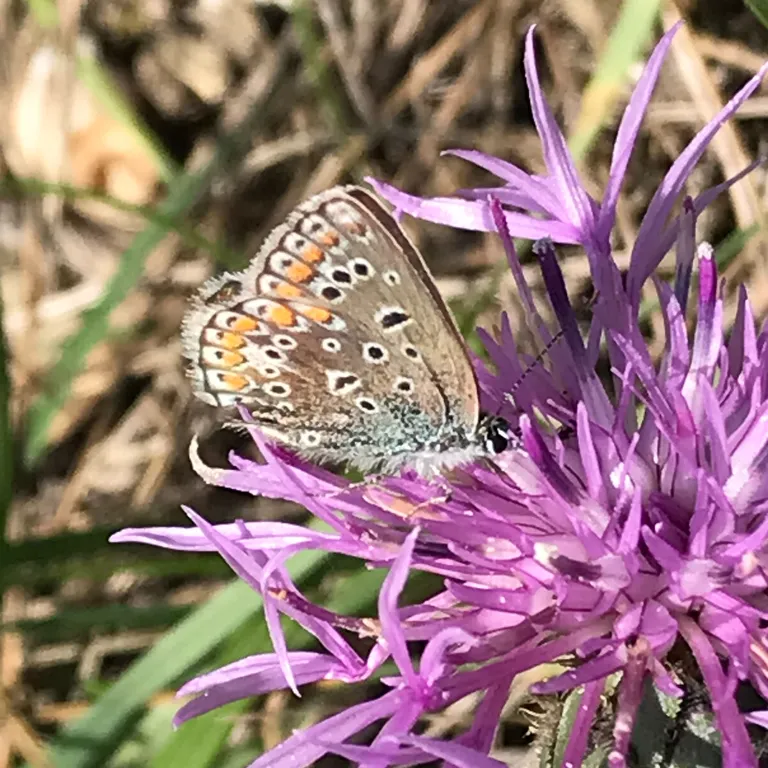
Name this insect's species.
Polyommatus icarus
